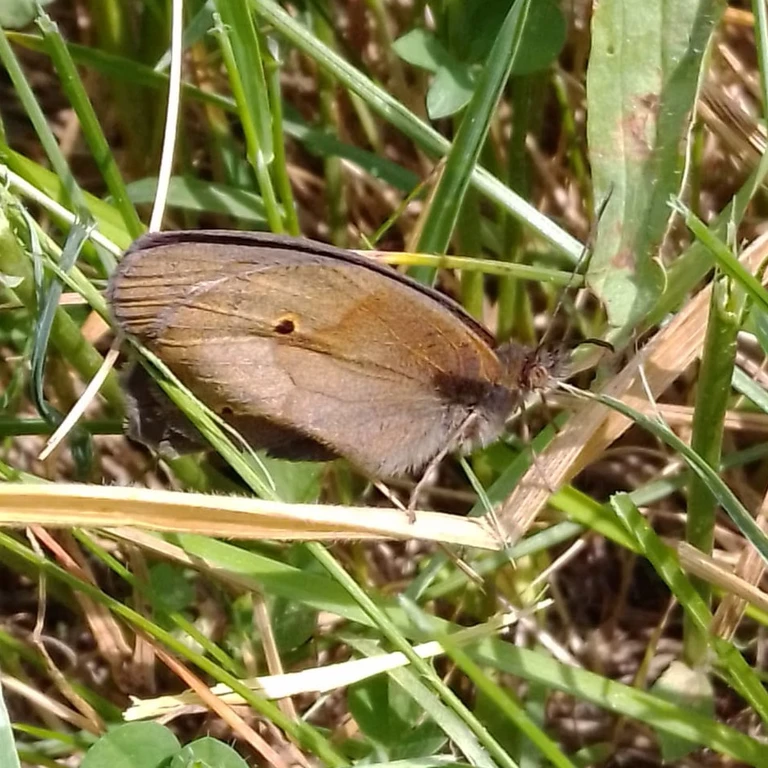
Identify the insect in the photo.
Maniola jurtina
